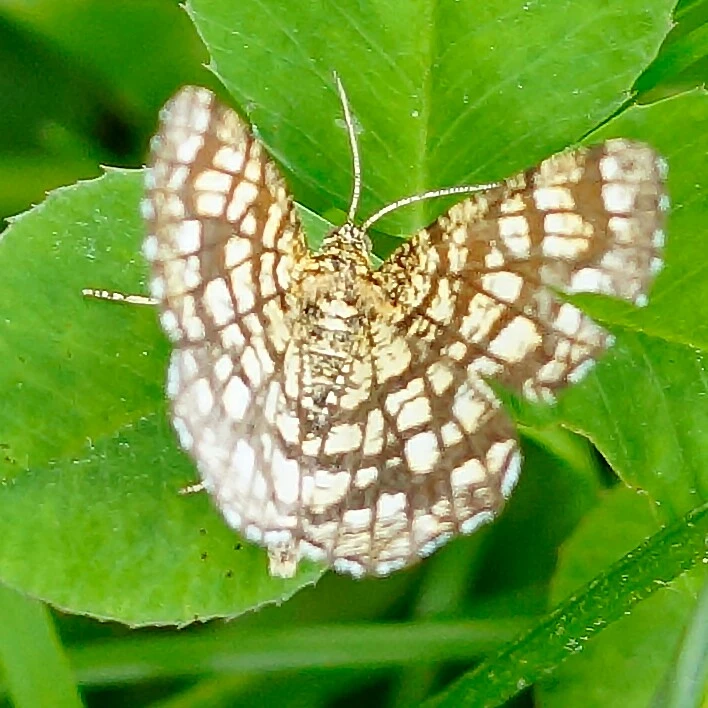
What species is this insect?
Chiasmia clathrata
